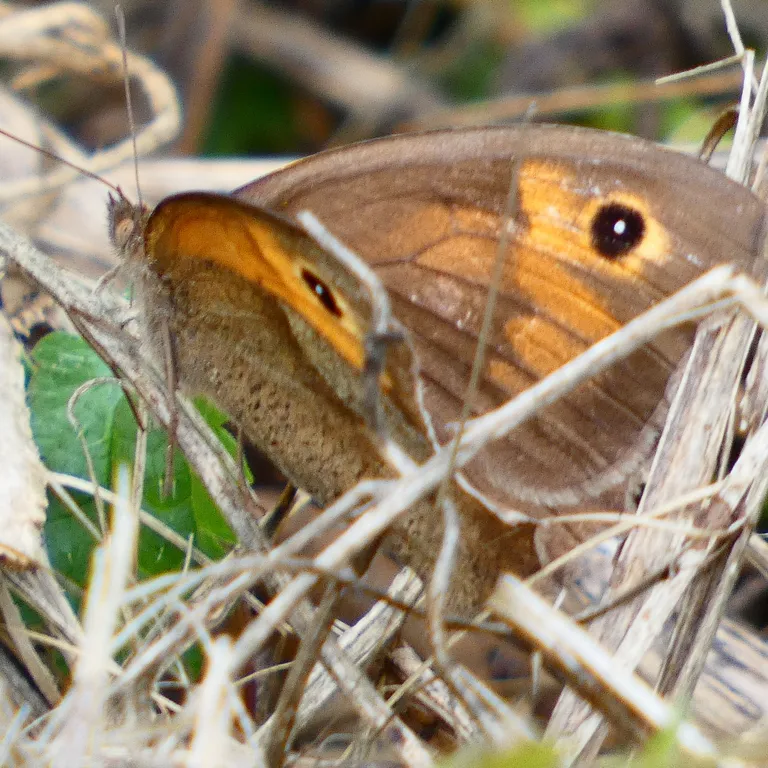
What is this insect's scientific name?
Maniola jurtina
